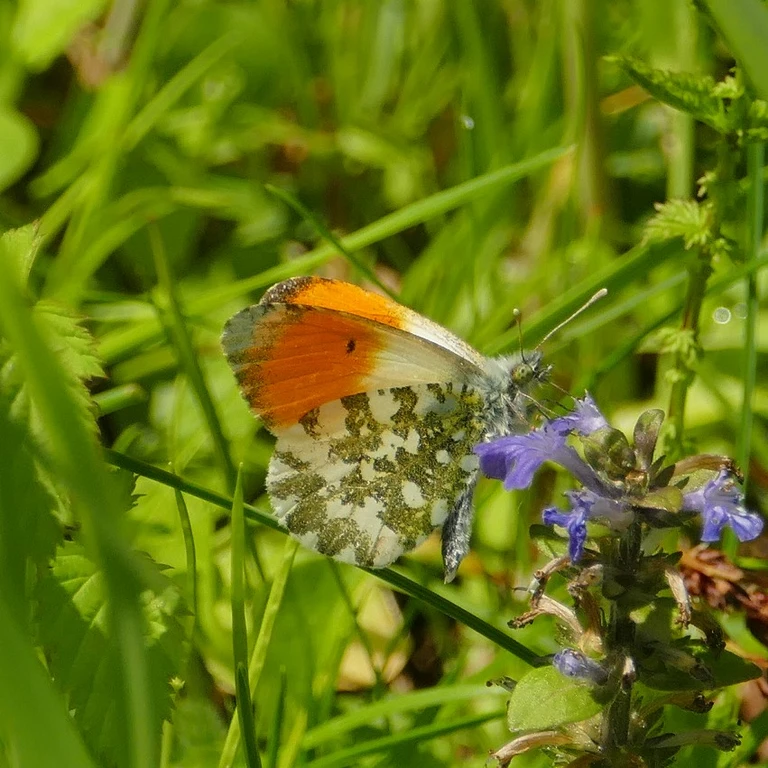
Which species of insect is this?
Anthocharis cardamines
